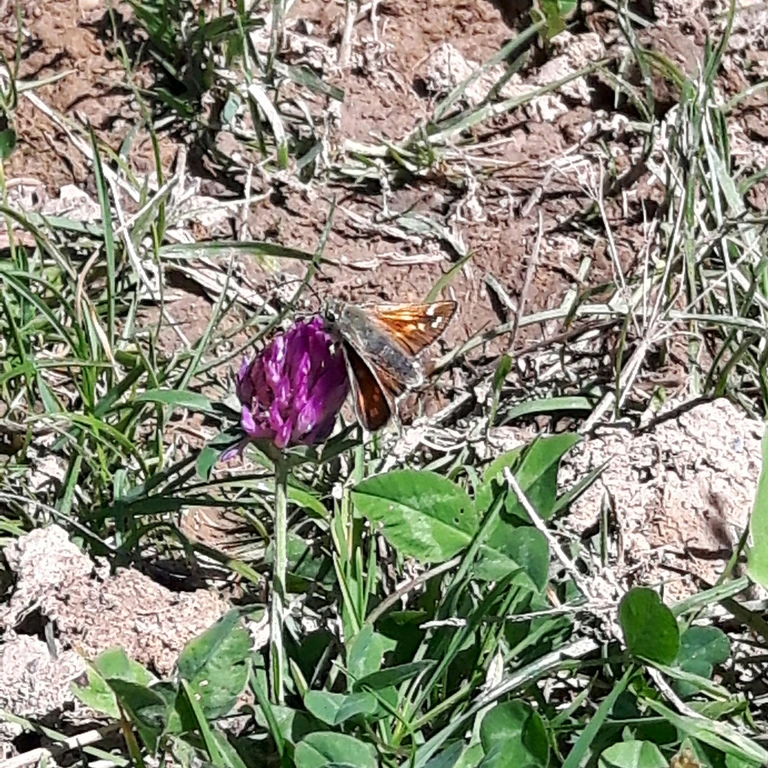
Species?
Hesperia comma
